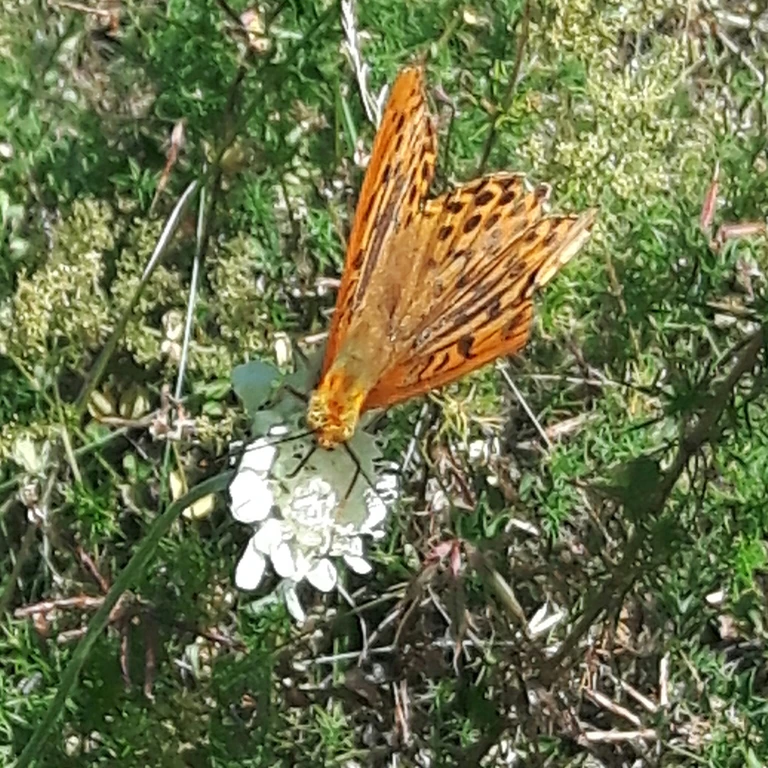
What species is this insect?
Argynnis paphia
